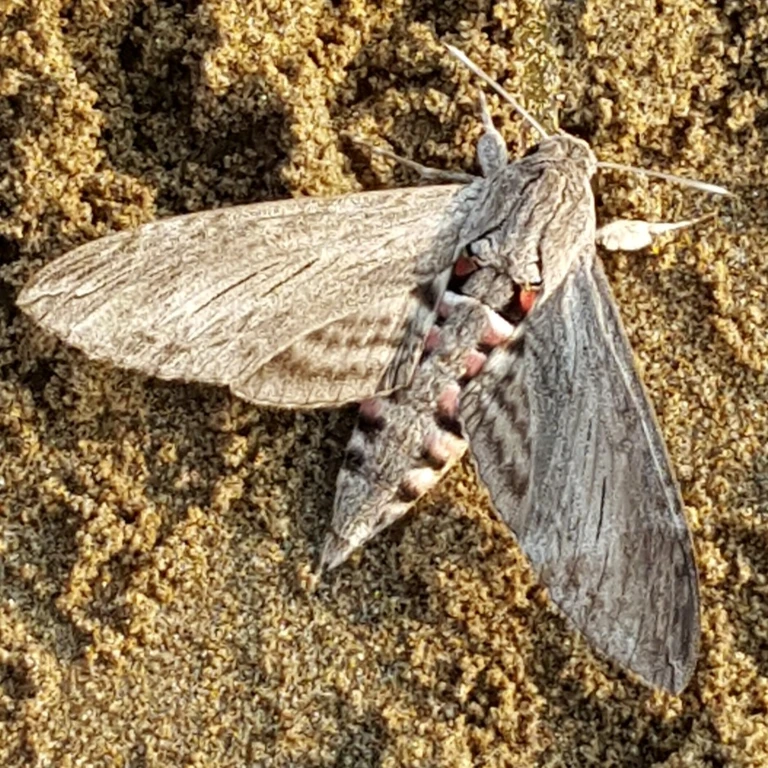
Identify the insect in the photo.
Agrius convolvuli
